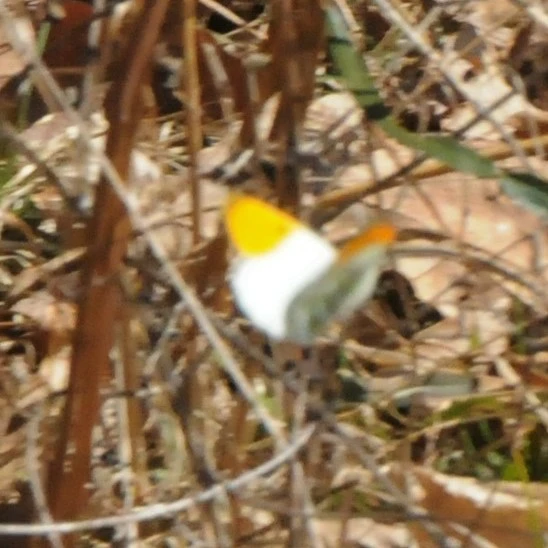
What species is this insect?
Anthocharis cardamines
